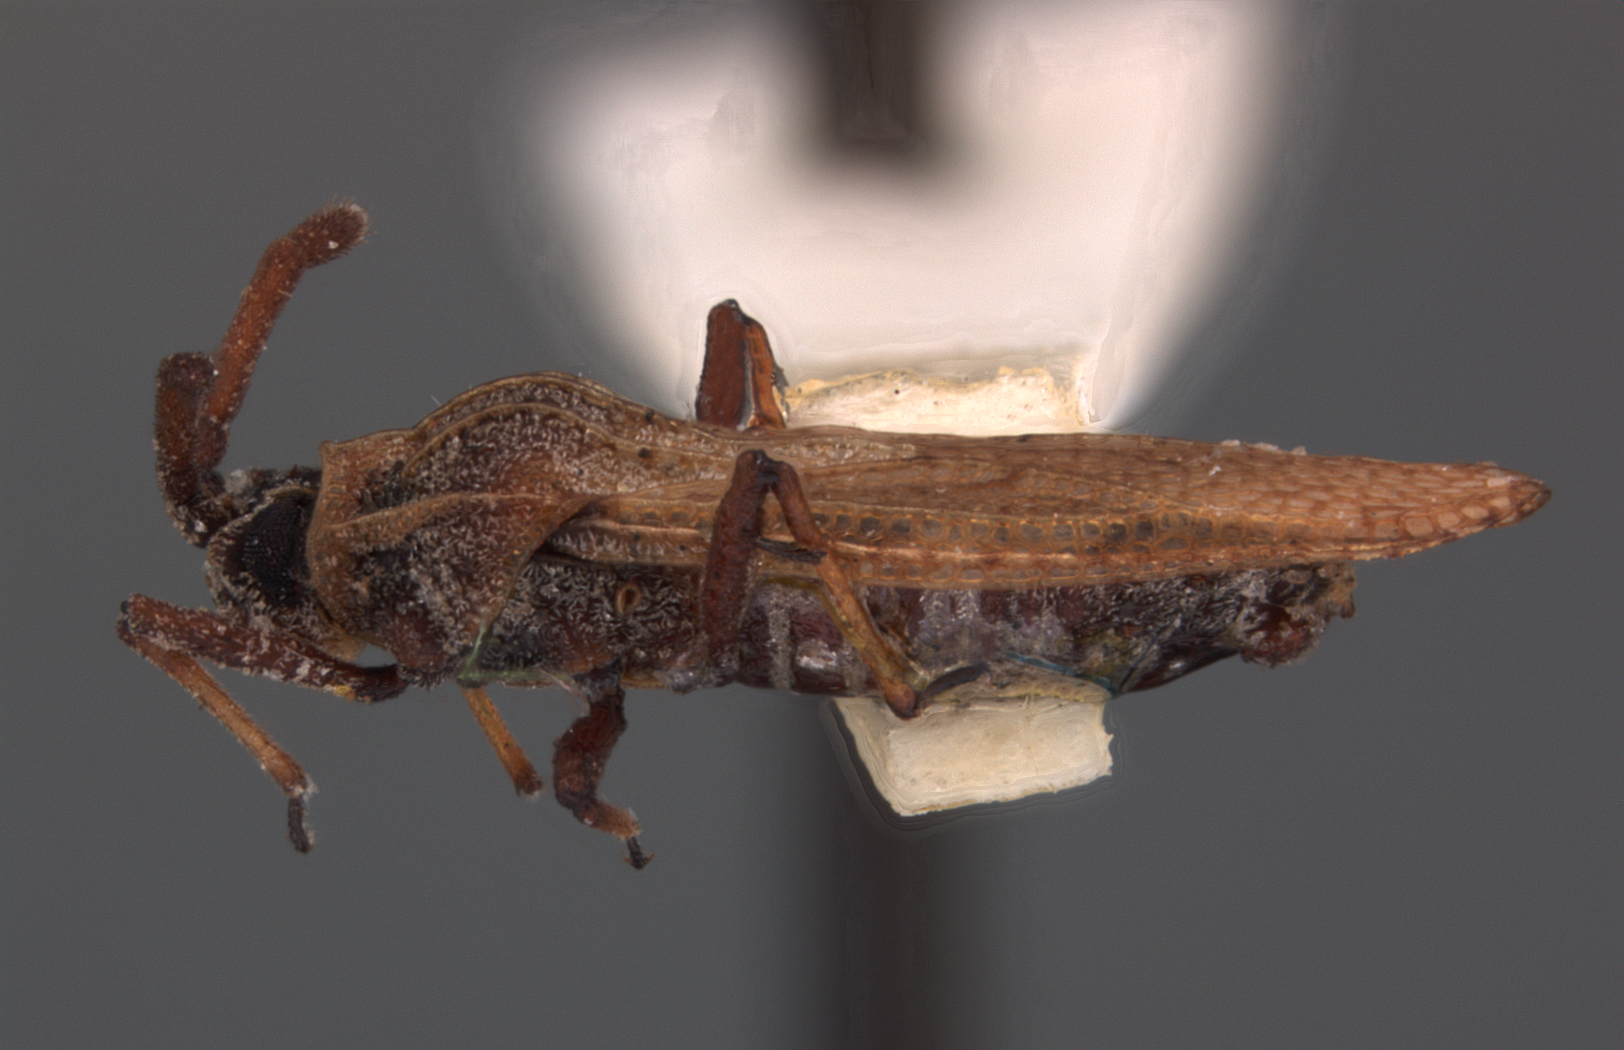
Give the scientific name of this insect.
Teleonemia montivaga
